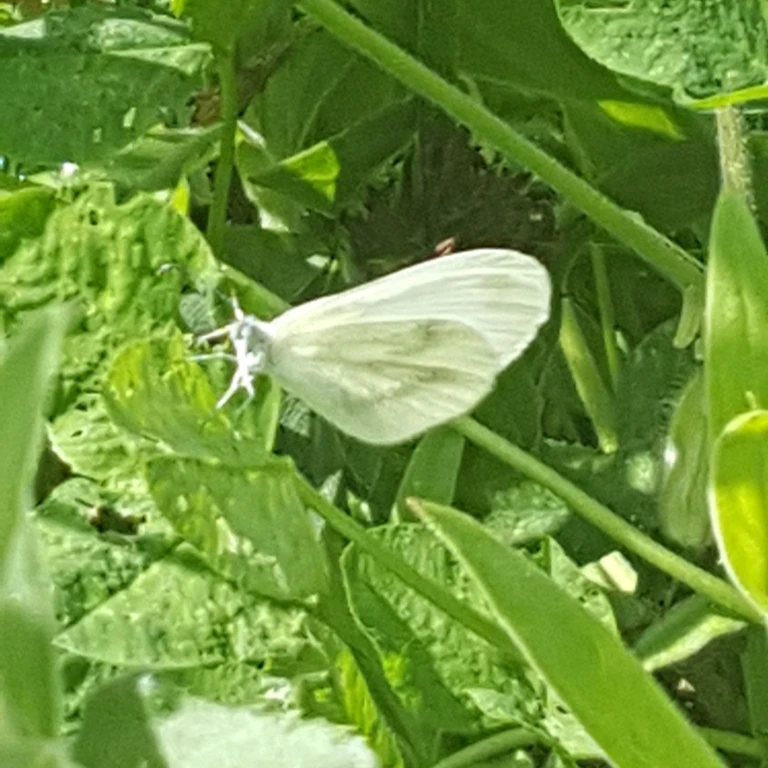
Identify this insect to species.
Leptidea sinapis/juvernica
